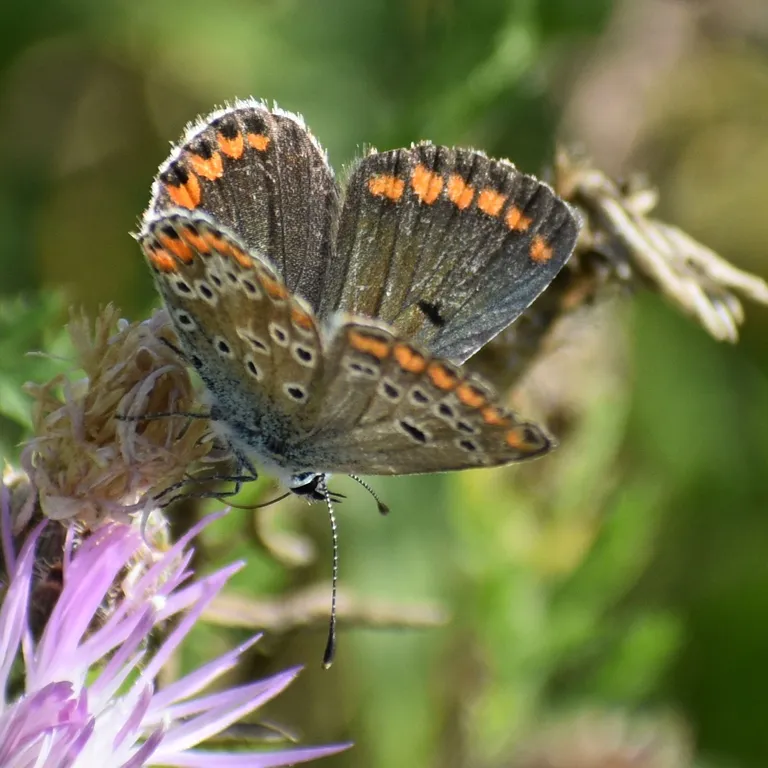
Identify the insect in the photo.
Aricia agestis/artaxerxes
